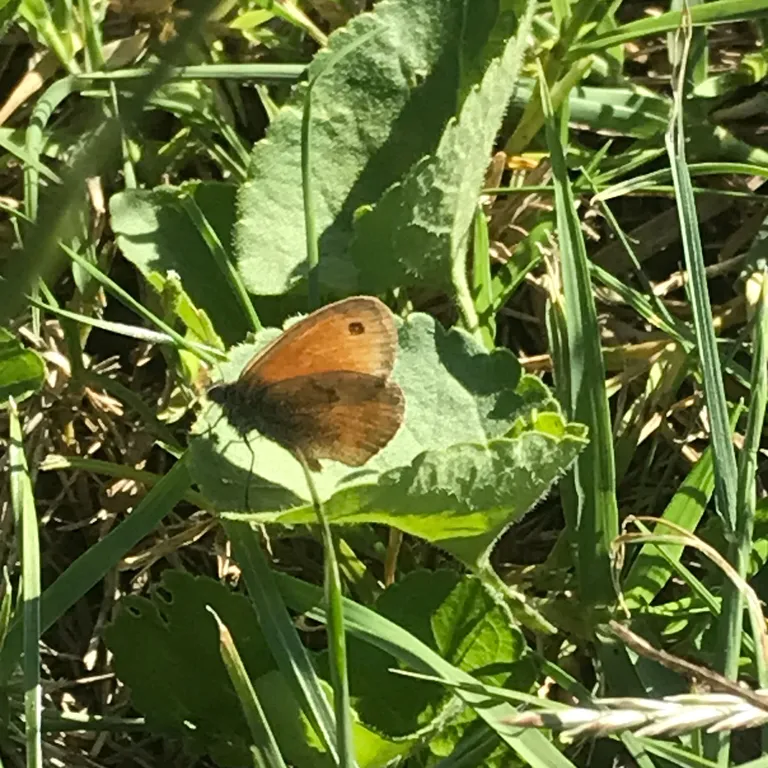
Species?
Coenonympha pamphilus
